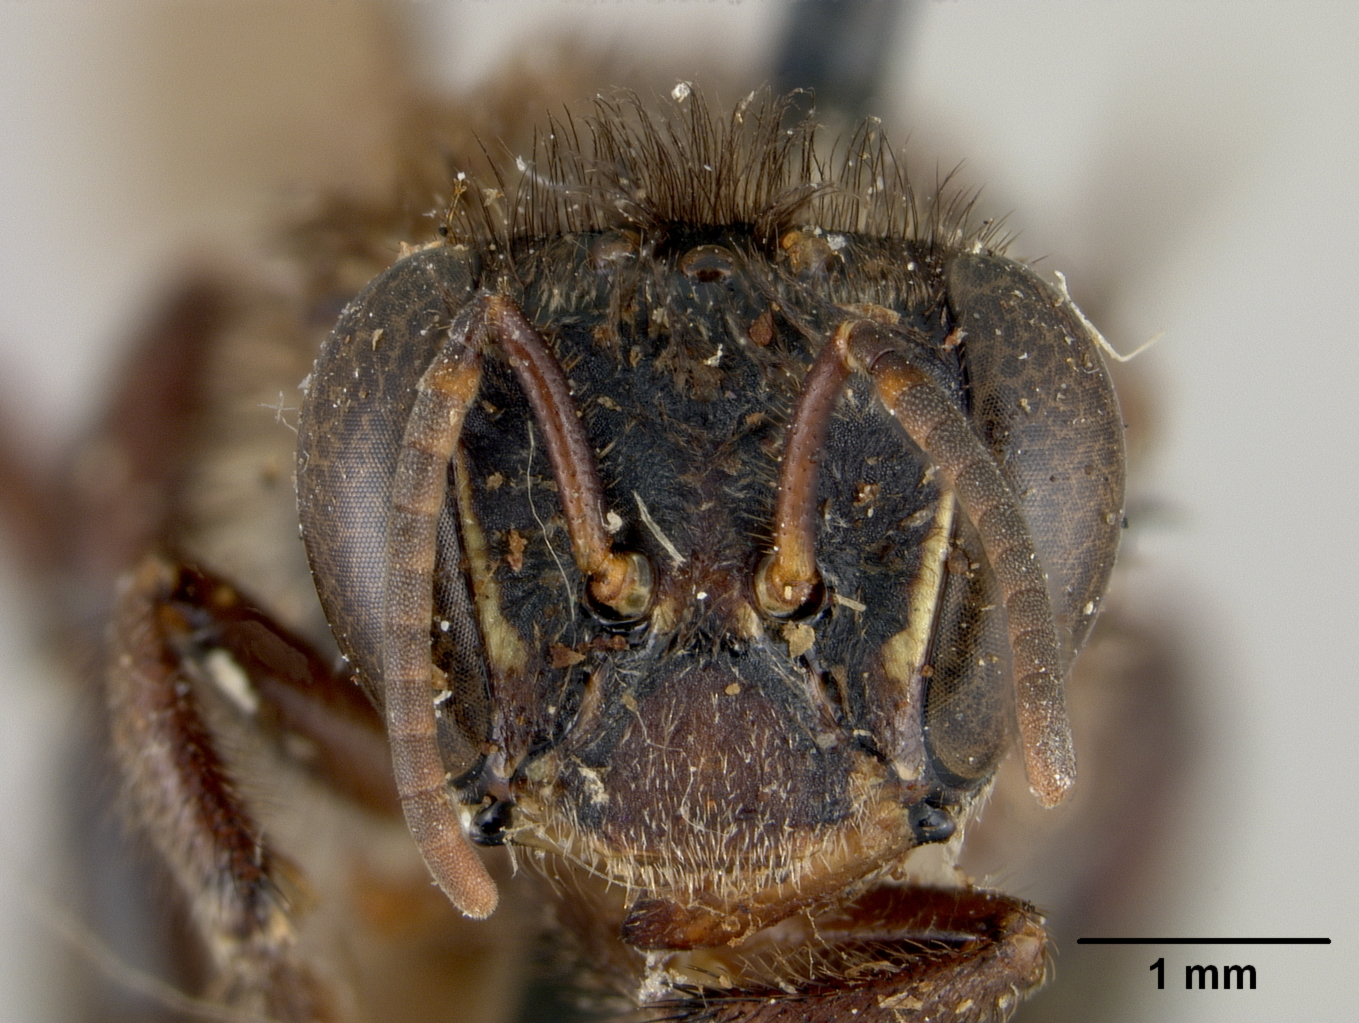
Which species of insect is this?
Melipona marginata
